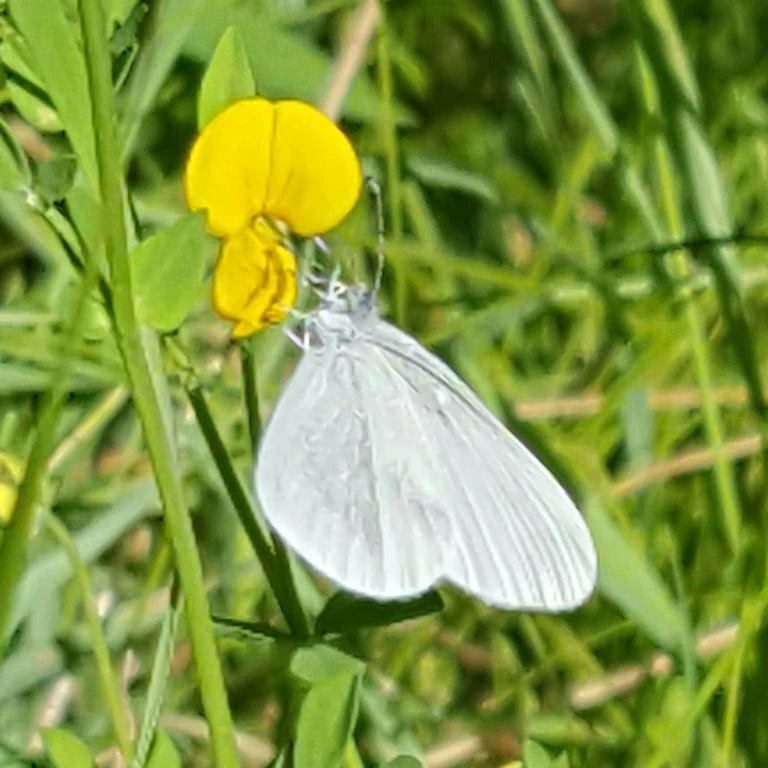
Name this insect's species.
Leptidea sinapis/juvernica
